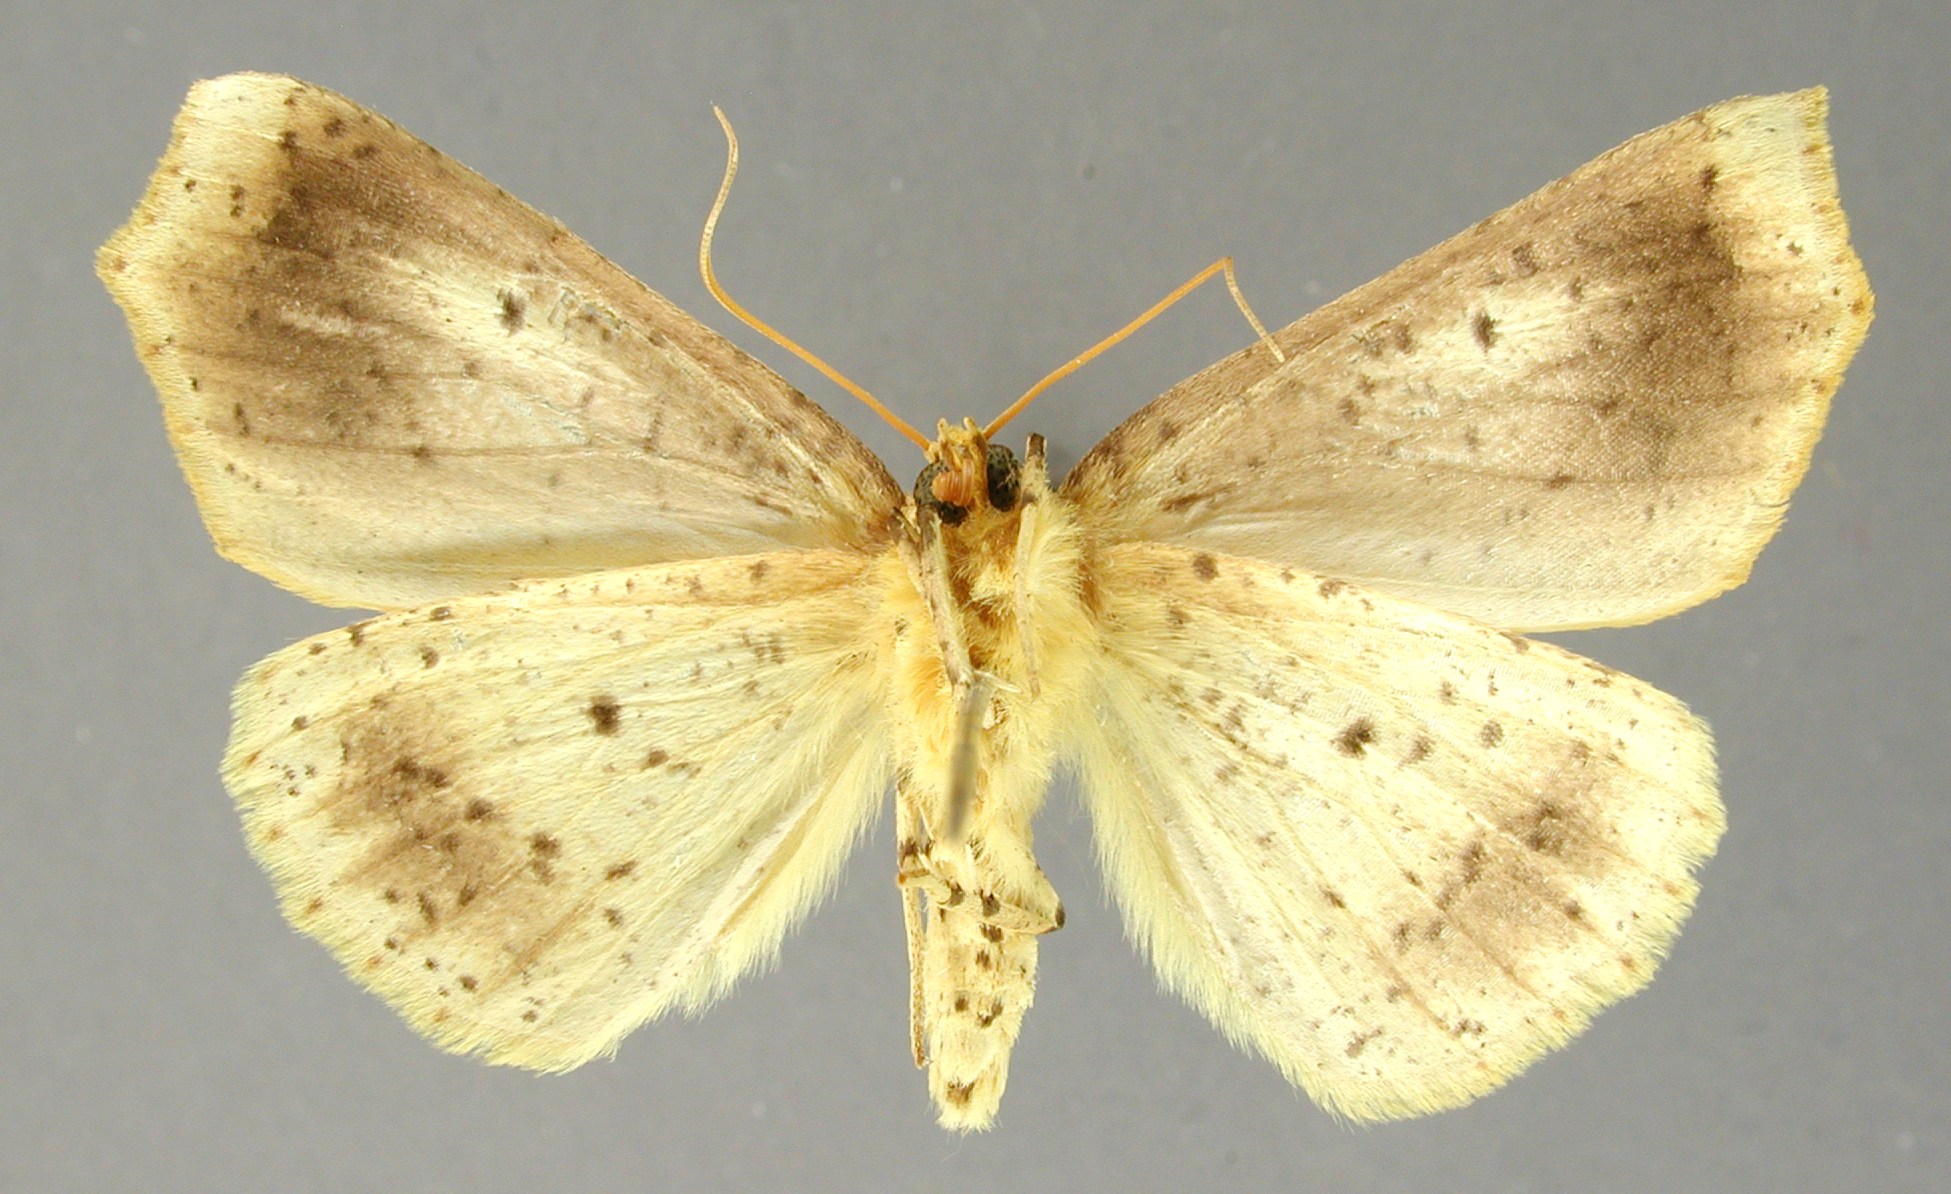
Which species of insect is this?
Apicia emilia
